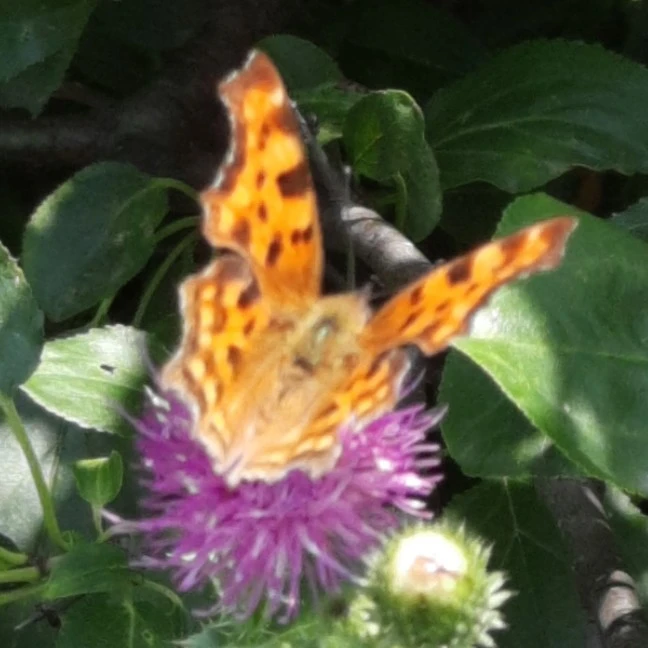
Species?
Polygonia c-album
